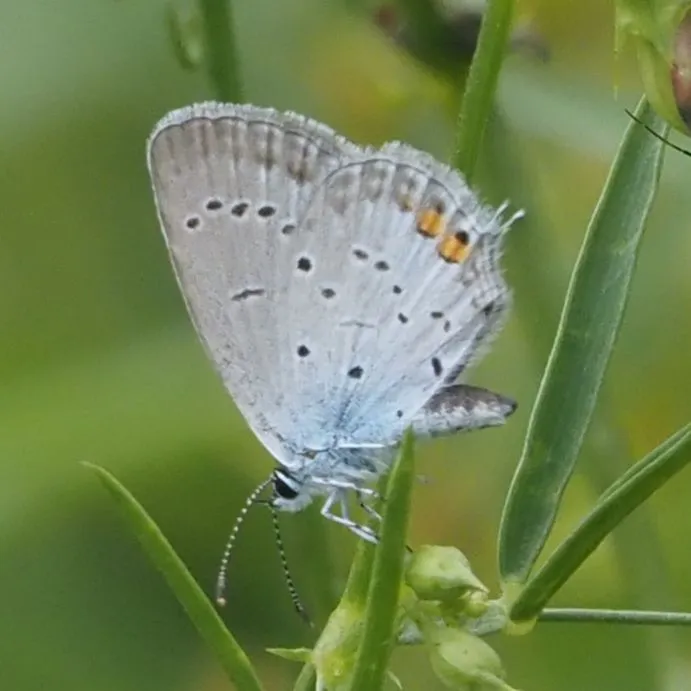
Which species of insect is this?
Cupido argiades (also Elkalyce argiades)
